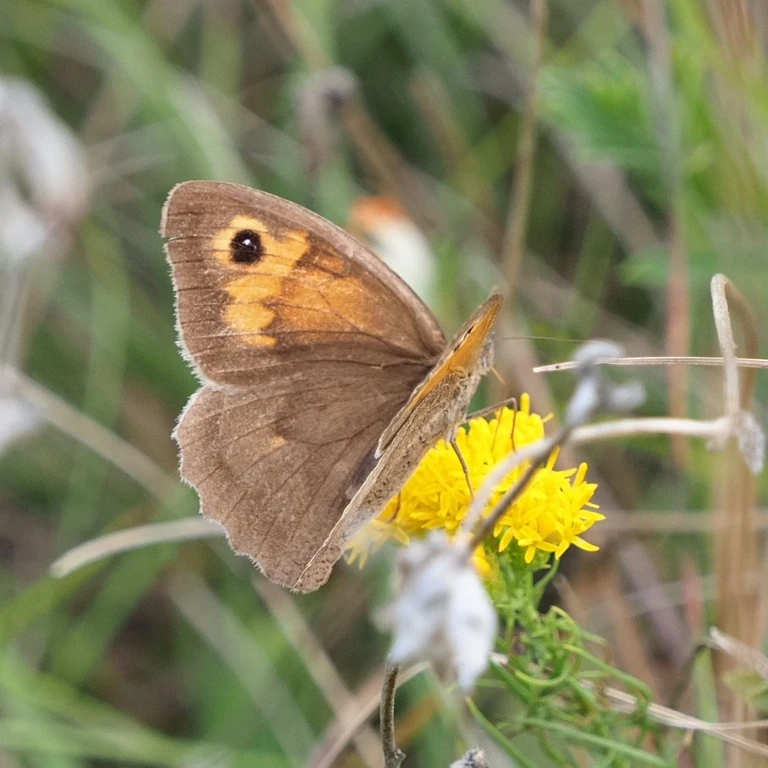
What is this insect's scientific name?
Maniola jurtina
